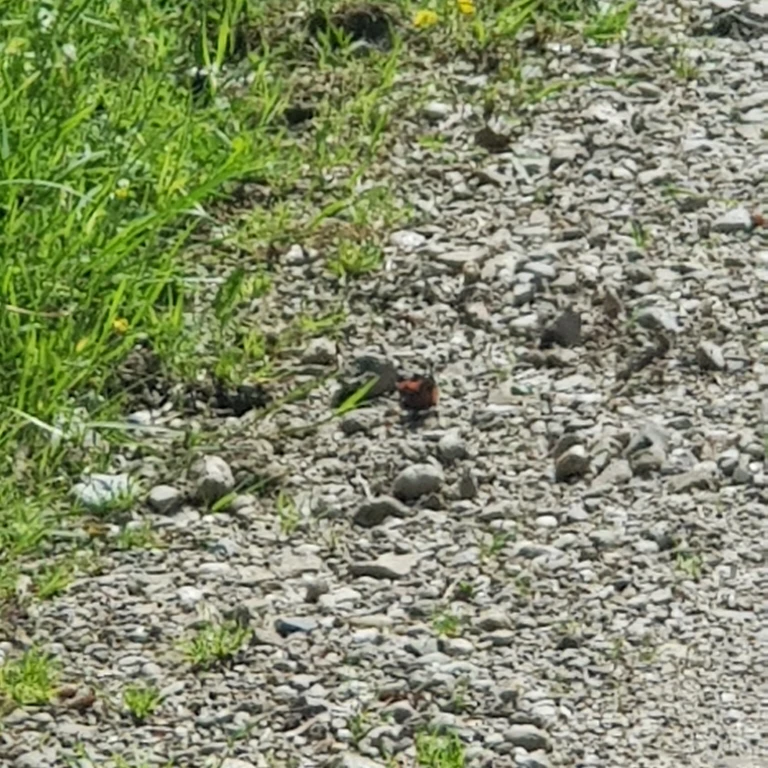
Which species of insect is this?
Vanessa atalanta
